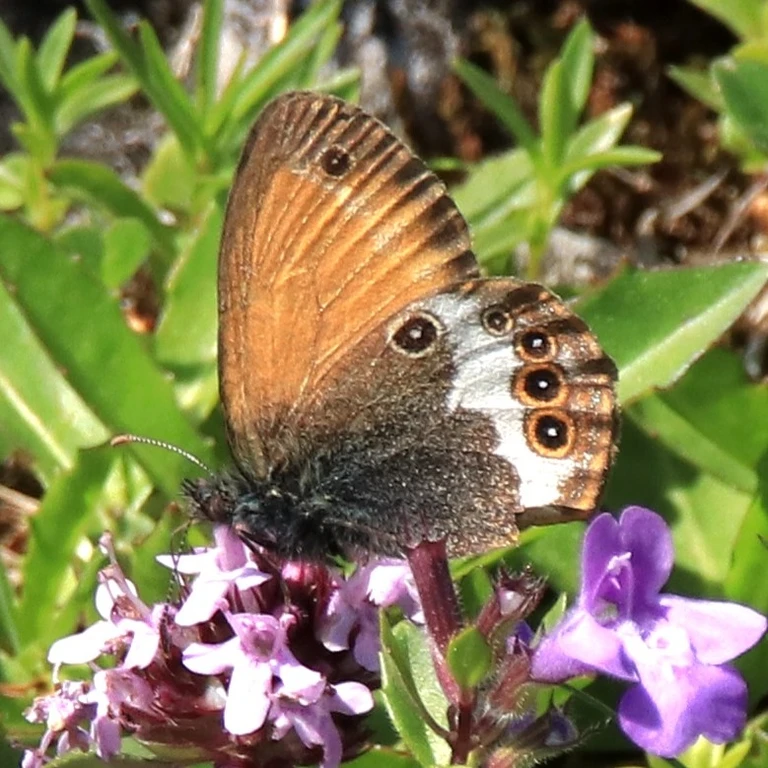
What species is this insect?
Coenonympha arcania
